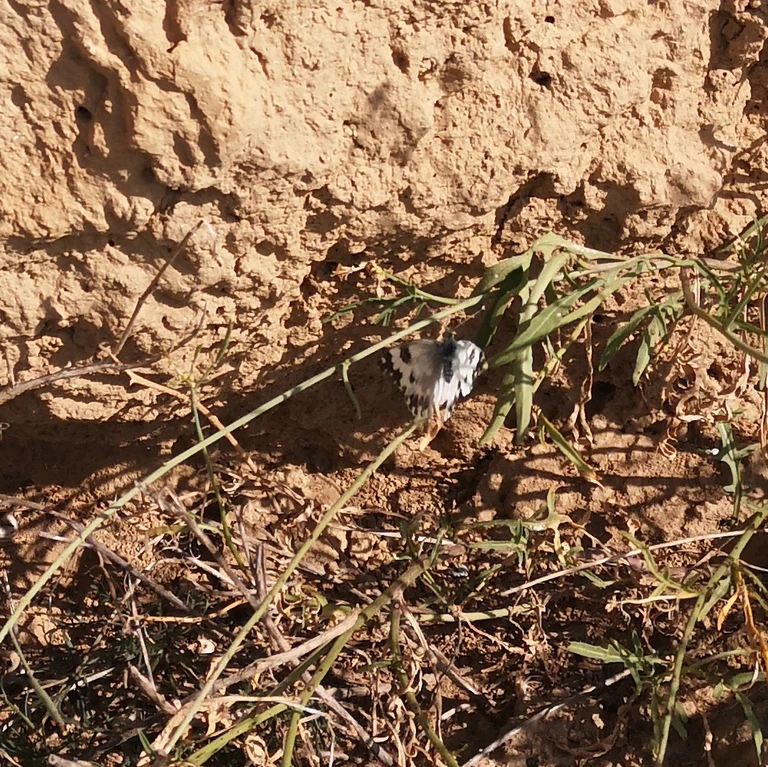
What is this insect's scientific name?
Pontia edusa
